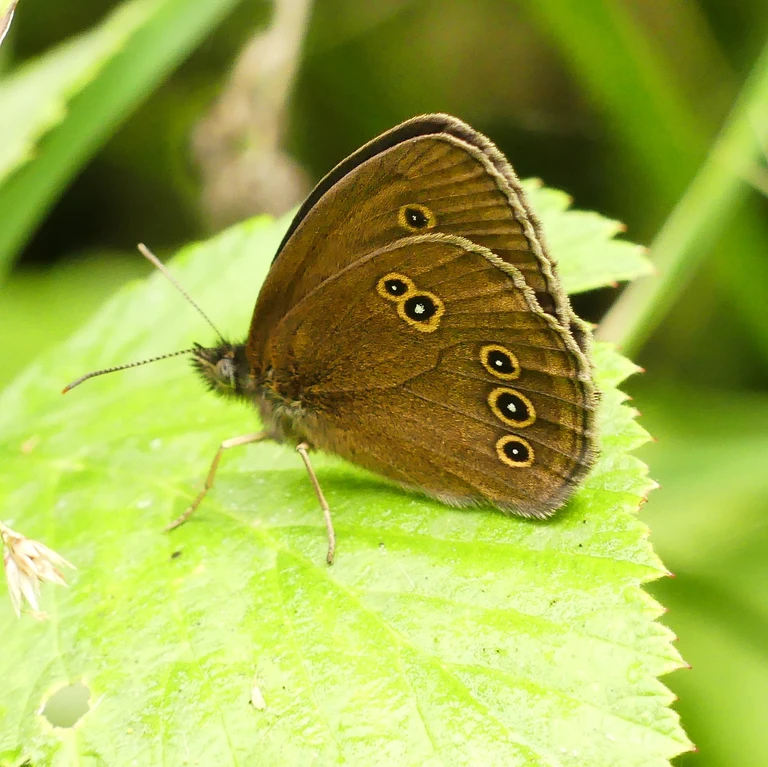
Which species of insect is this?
Aphantopus hyperantus
